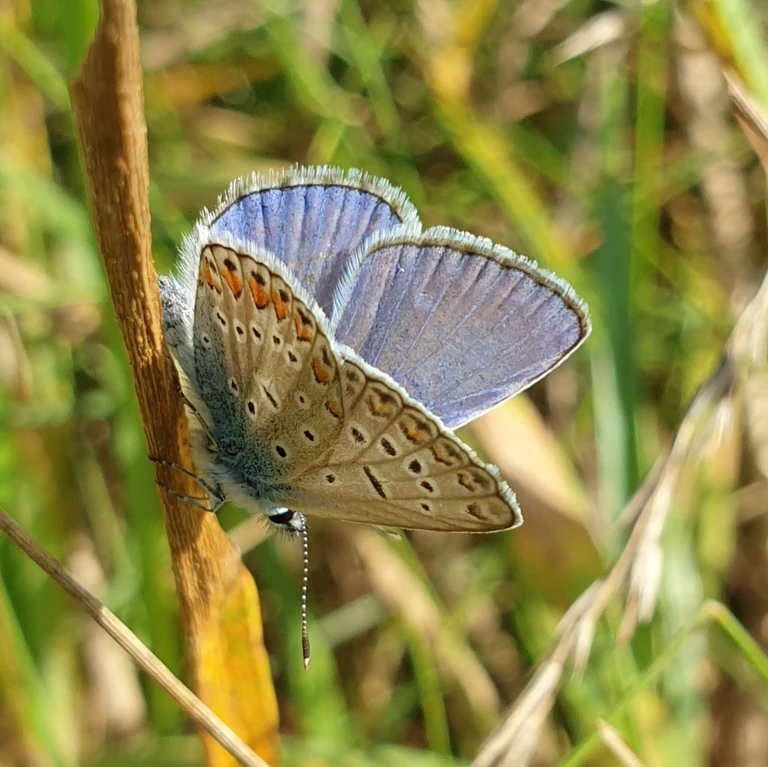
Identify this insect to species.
Polyommatus icarus
